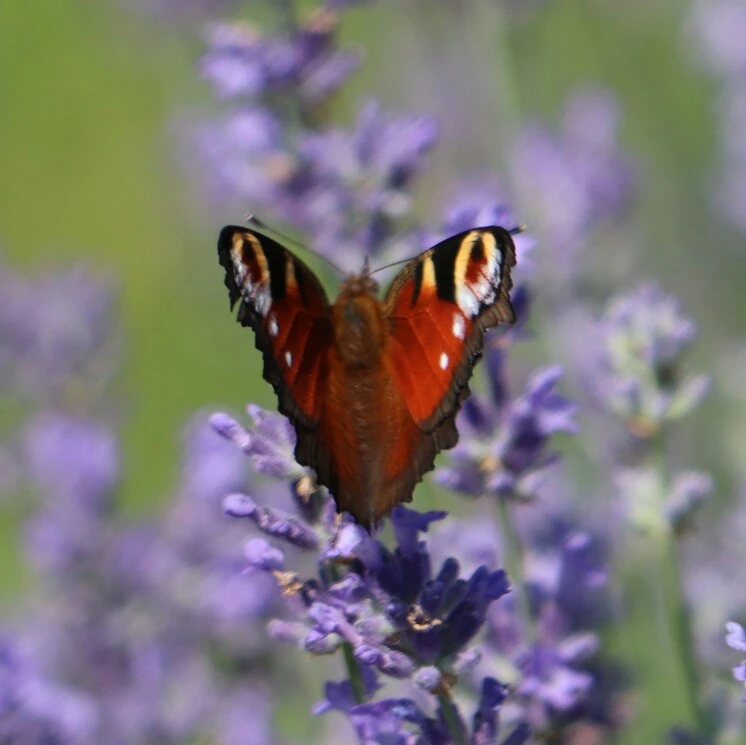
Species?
Aglais io
